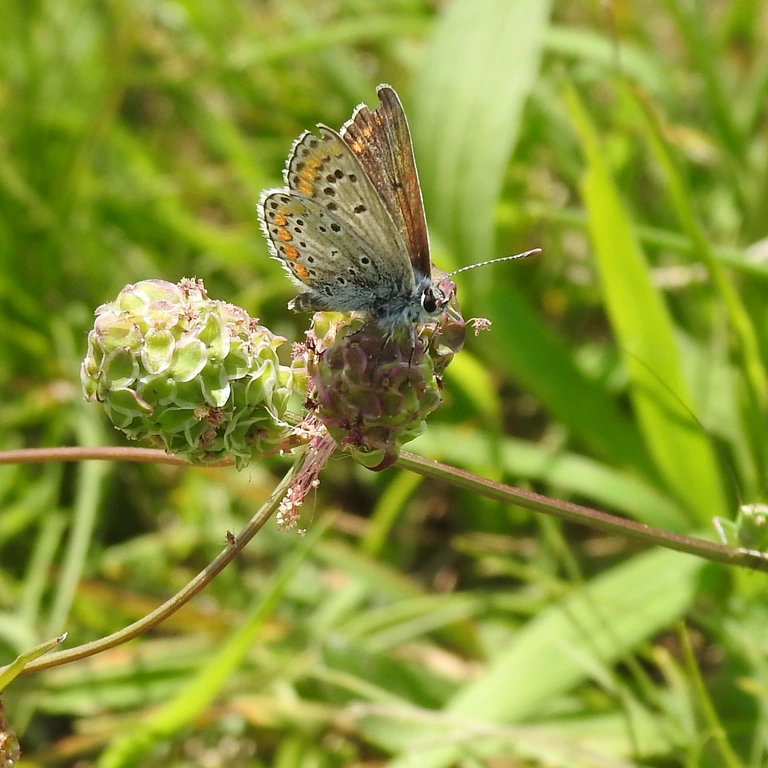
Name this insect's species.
Aricia agestis/artaxerxes
